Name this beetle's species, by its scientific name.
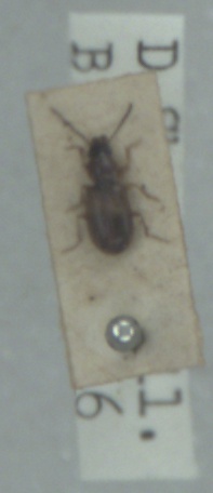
Acupalpus dubius
